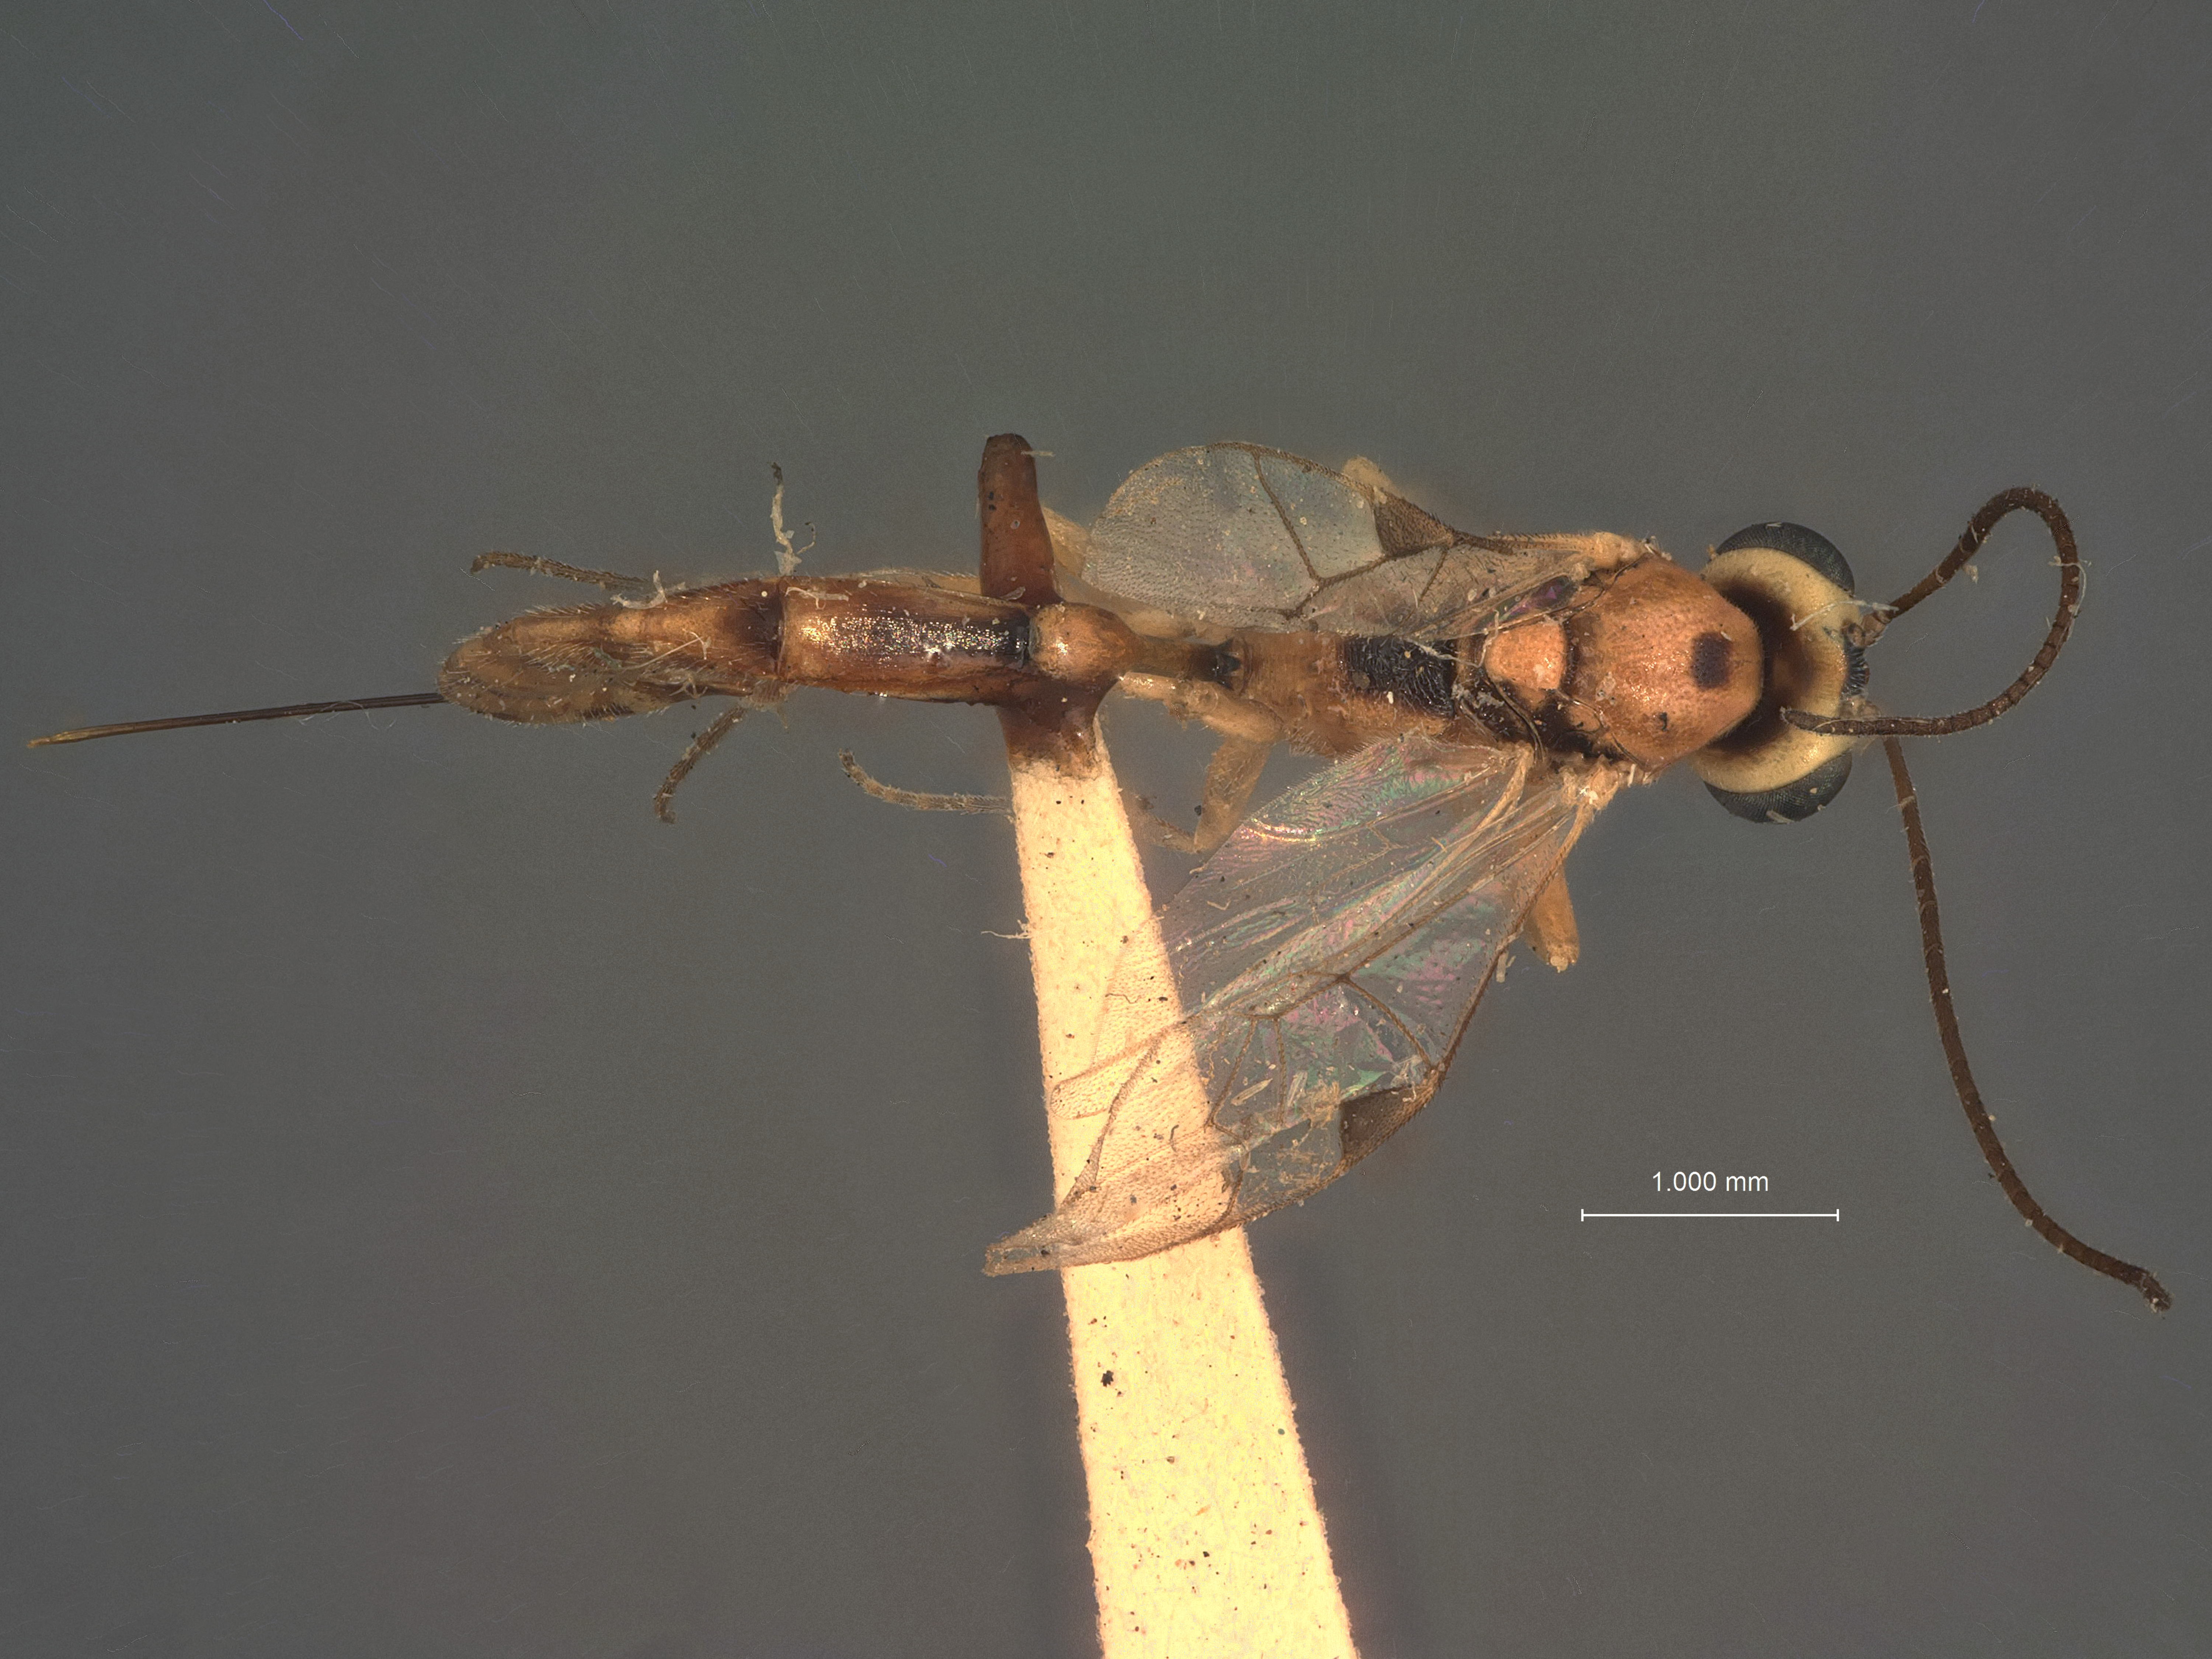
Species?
Cremastus flaviceps
